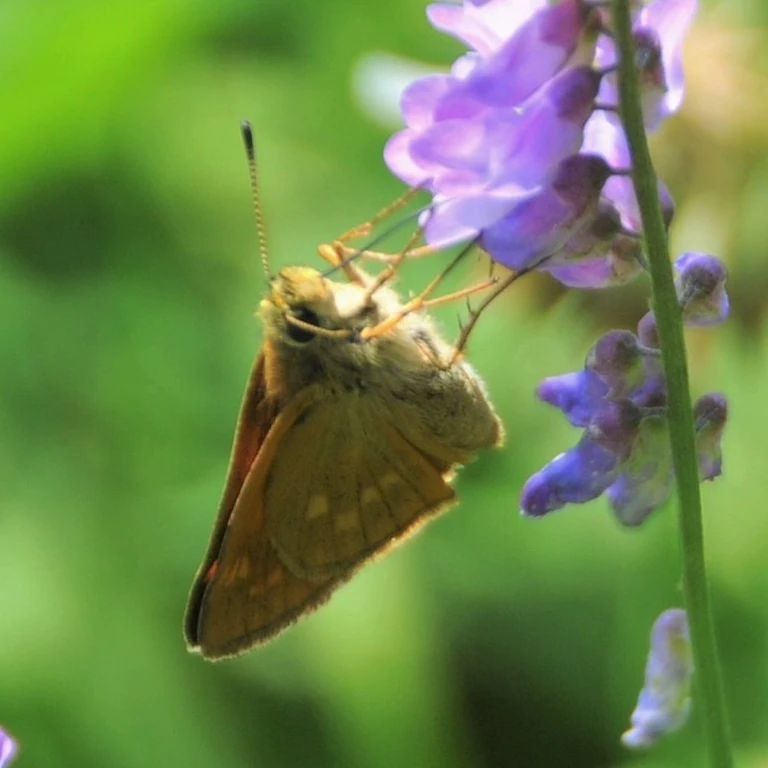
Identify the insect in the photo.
Ochlodes sylvanus (also Ochlodes venata)
